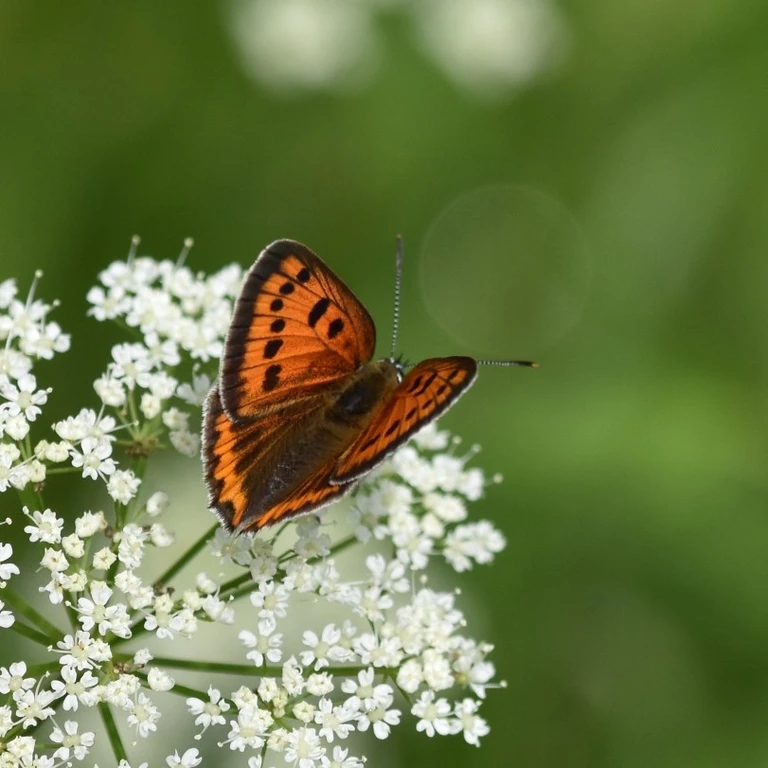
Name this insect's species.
Lycaena dispar
